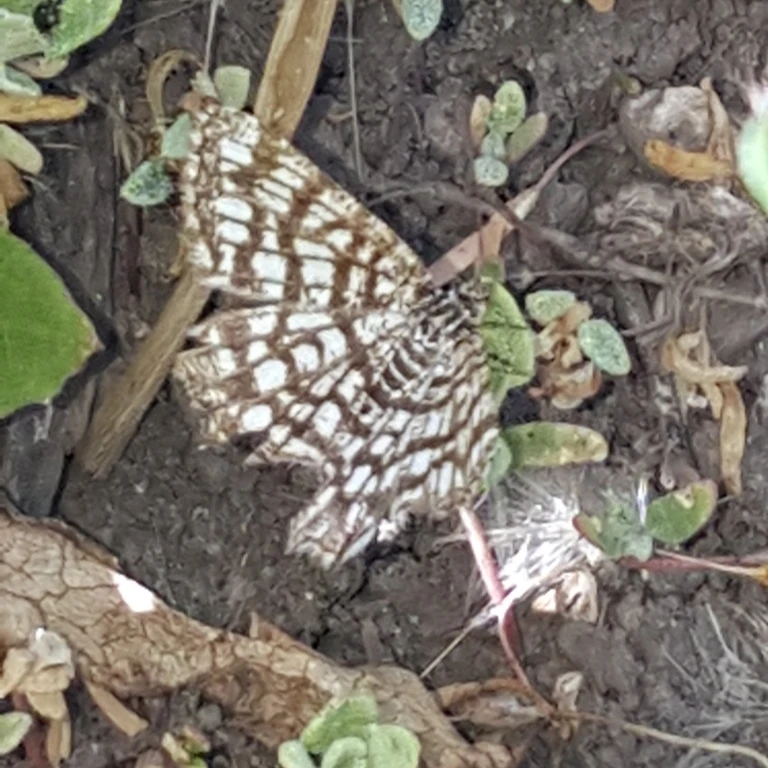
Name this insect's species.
Chiasmia clathrata
